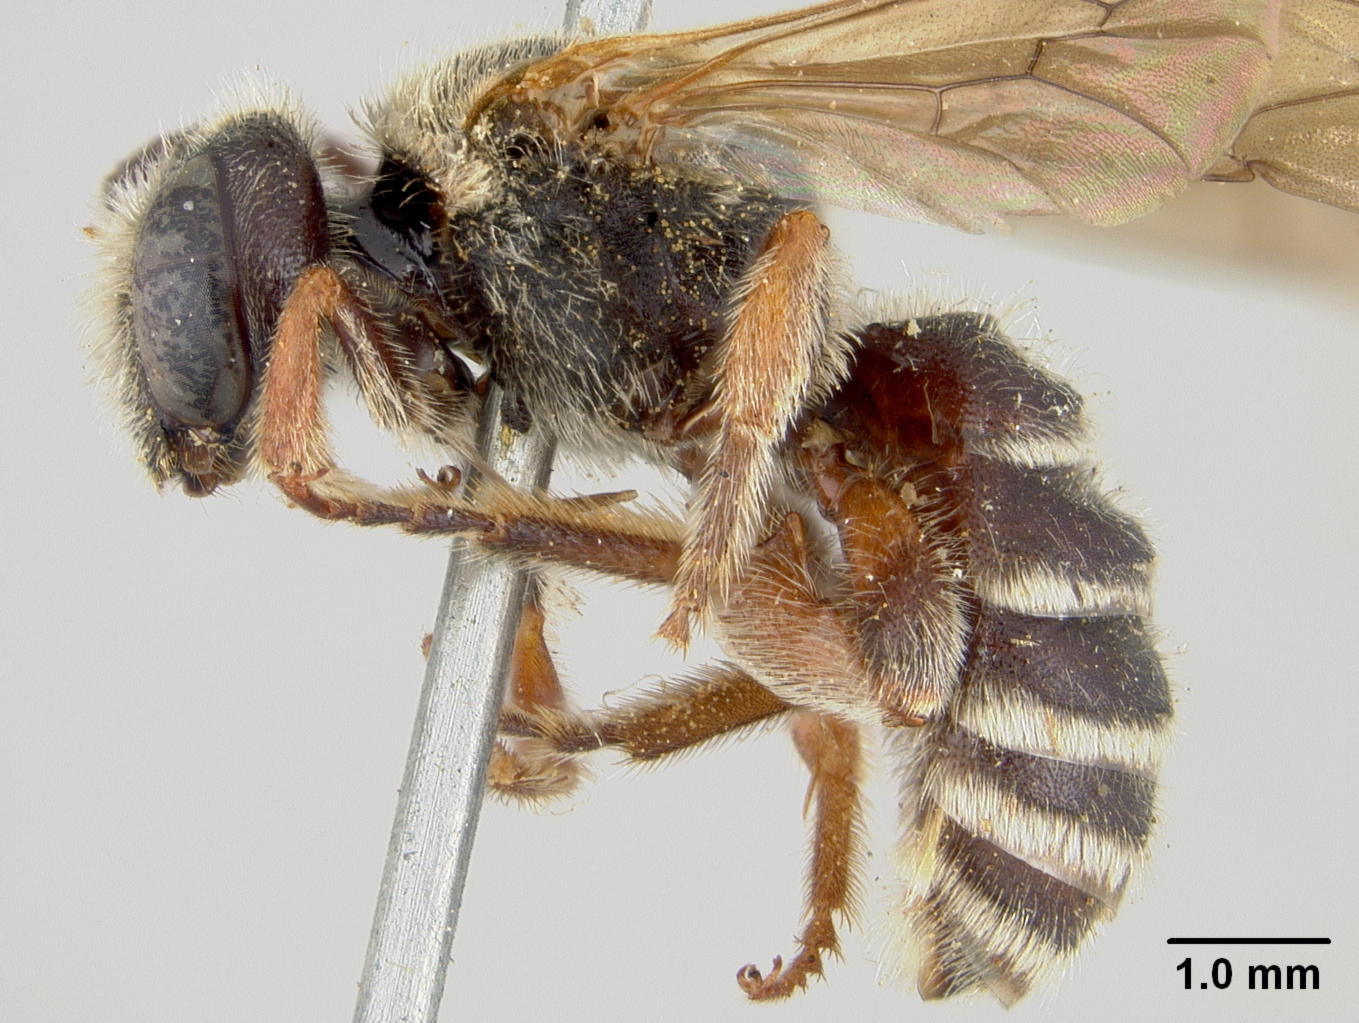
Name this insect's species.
Nomia bakeri
